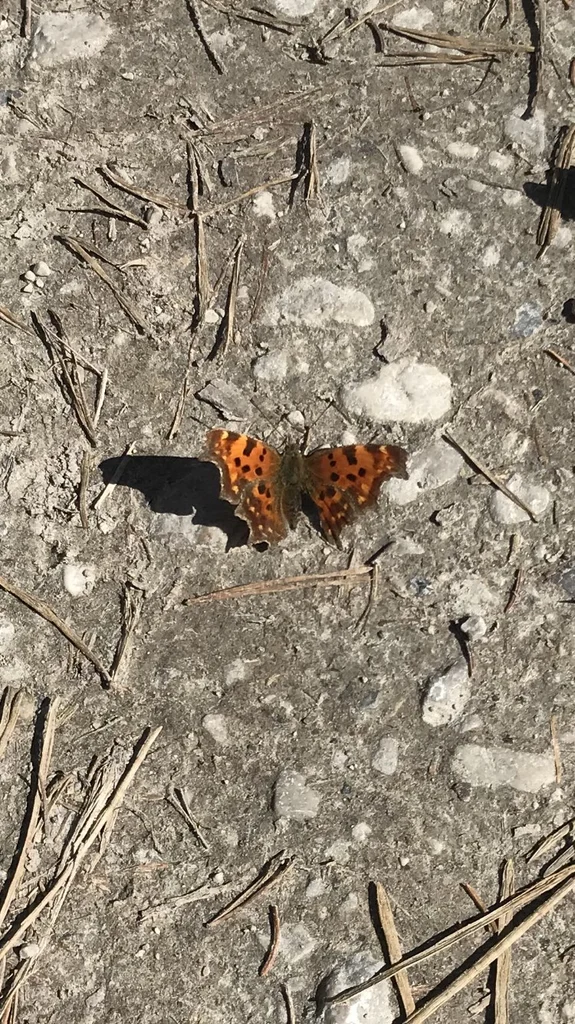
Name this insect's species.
Polygonia c-album
